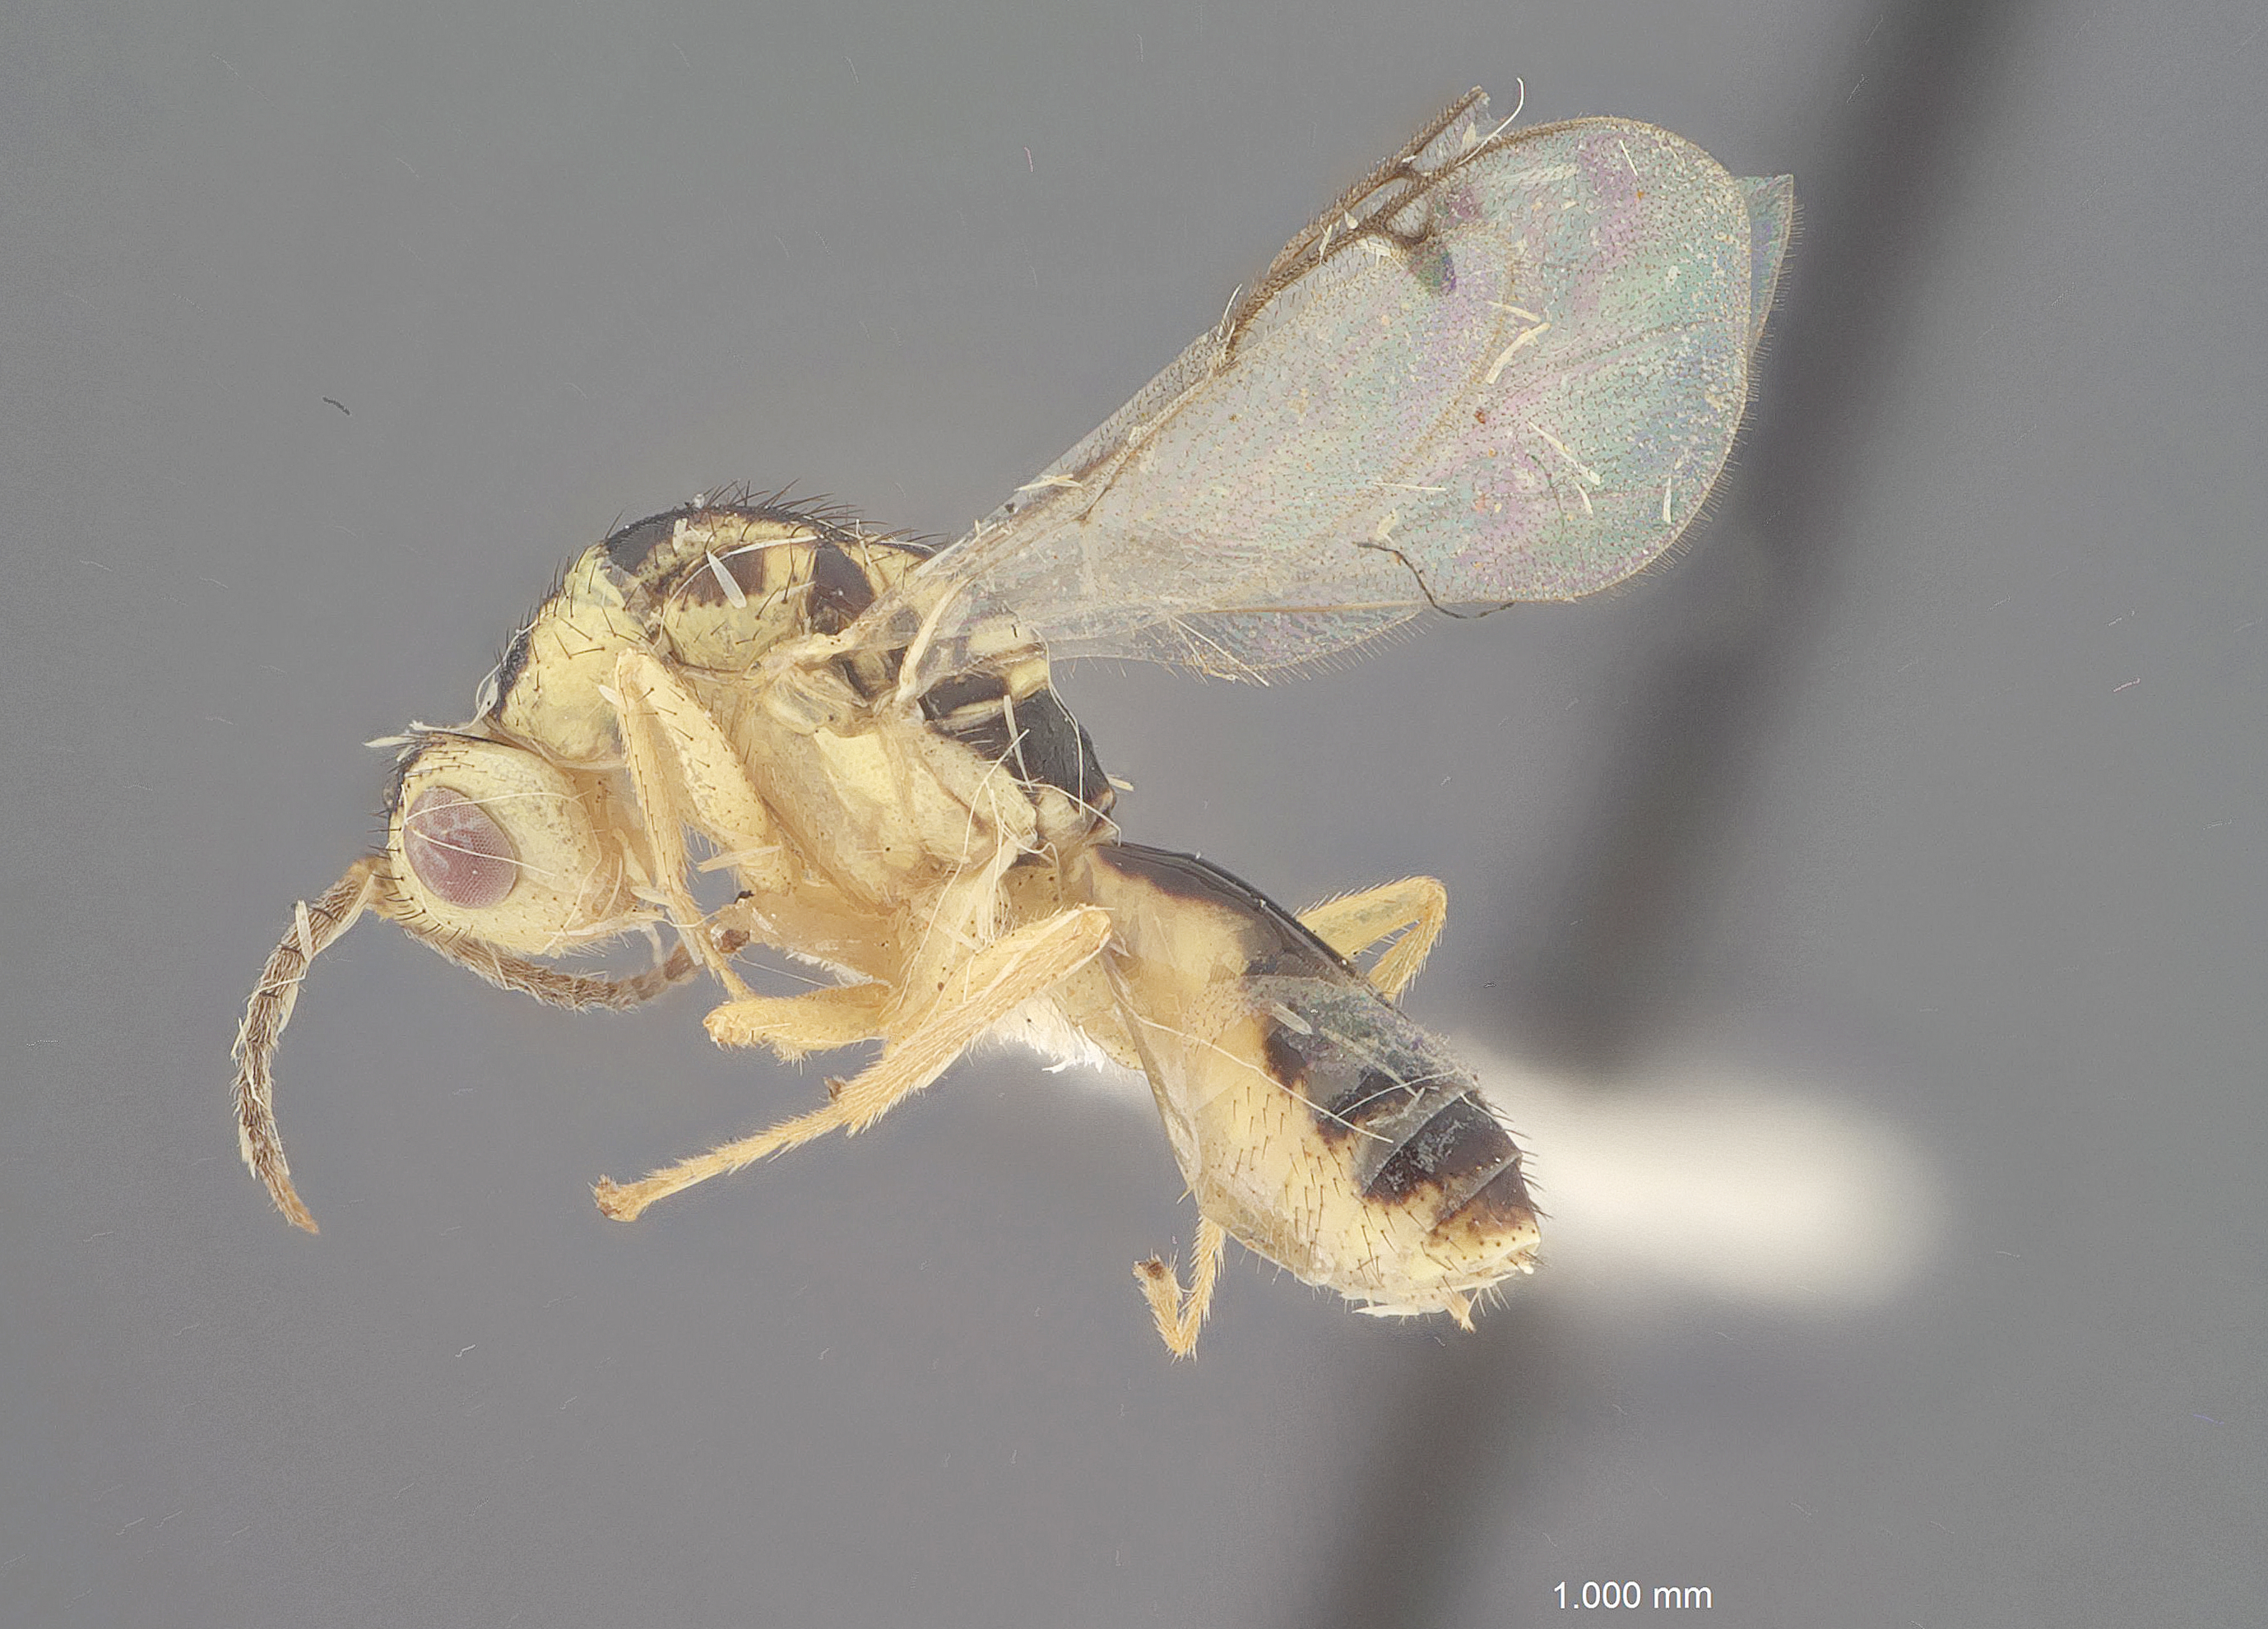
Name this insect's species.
Megastigmus nigrodorsatus
